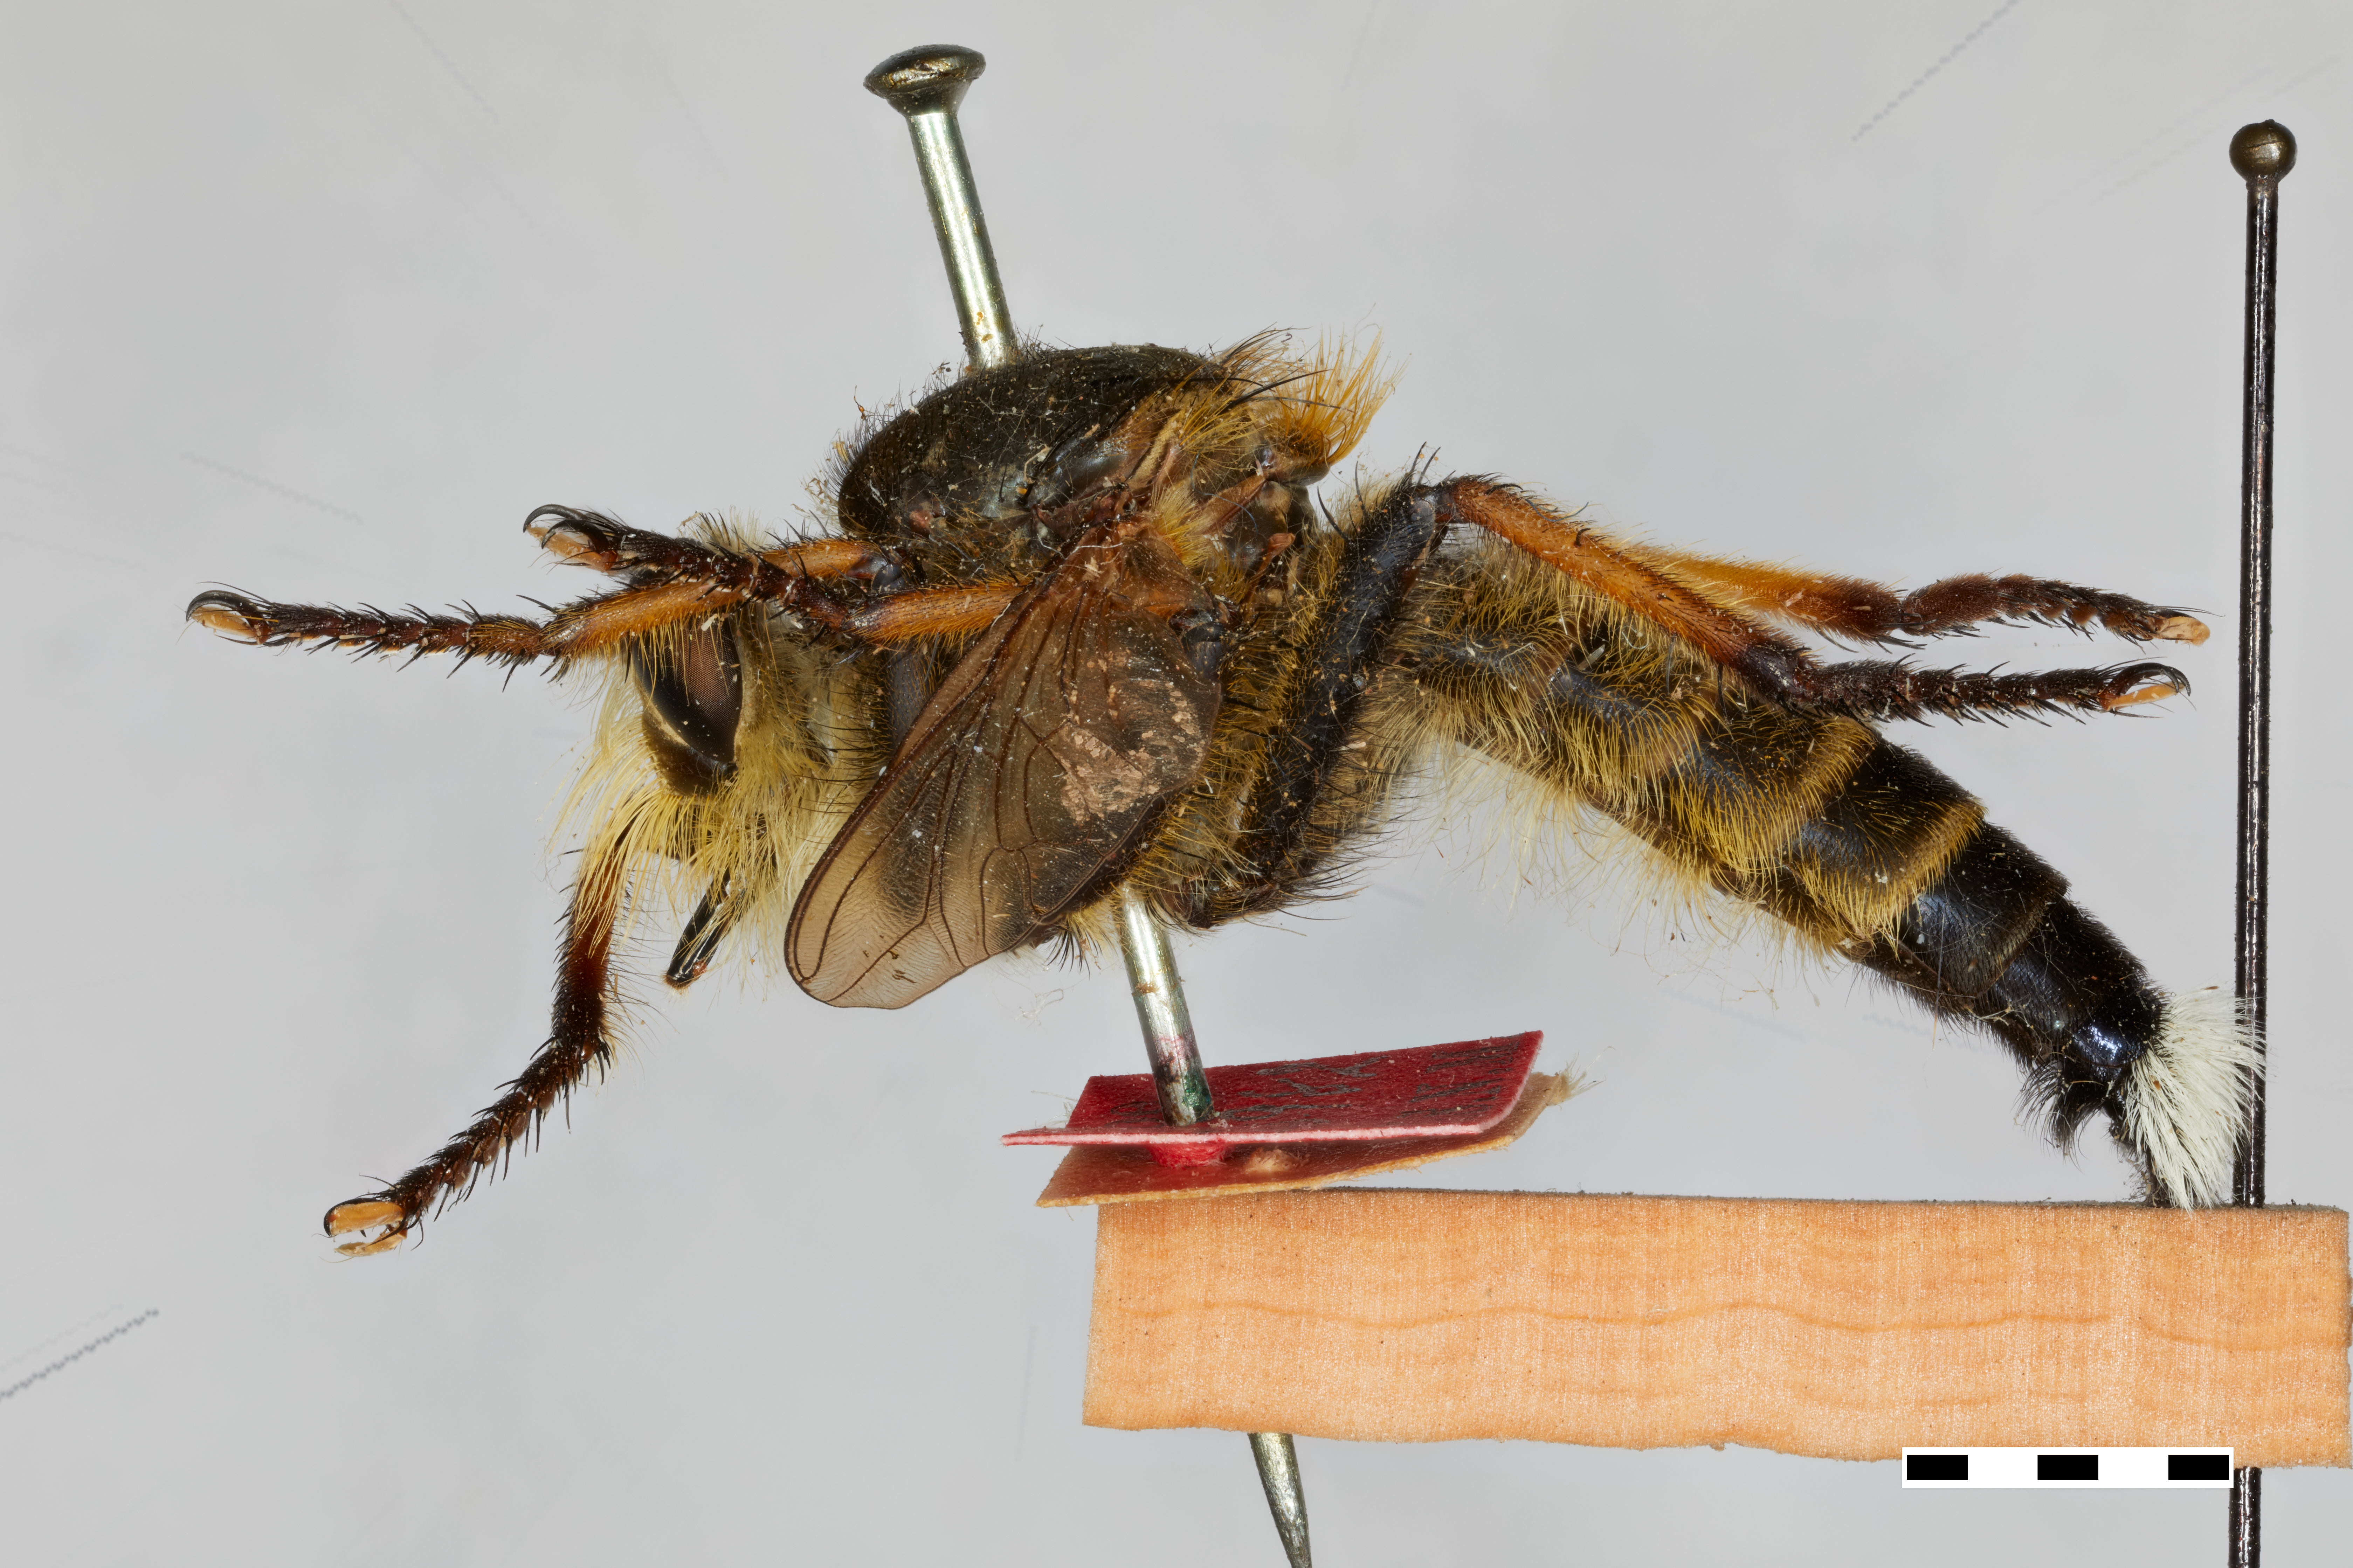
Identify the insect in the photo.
Promachus ater
